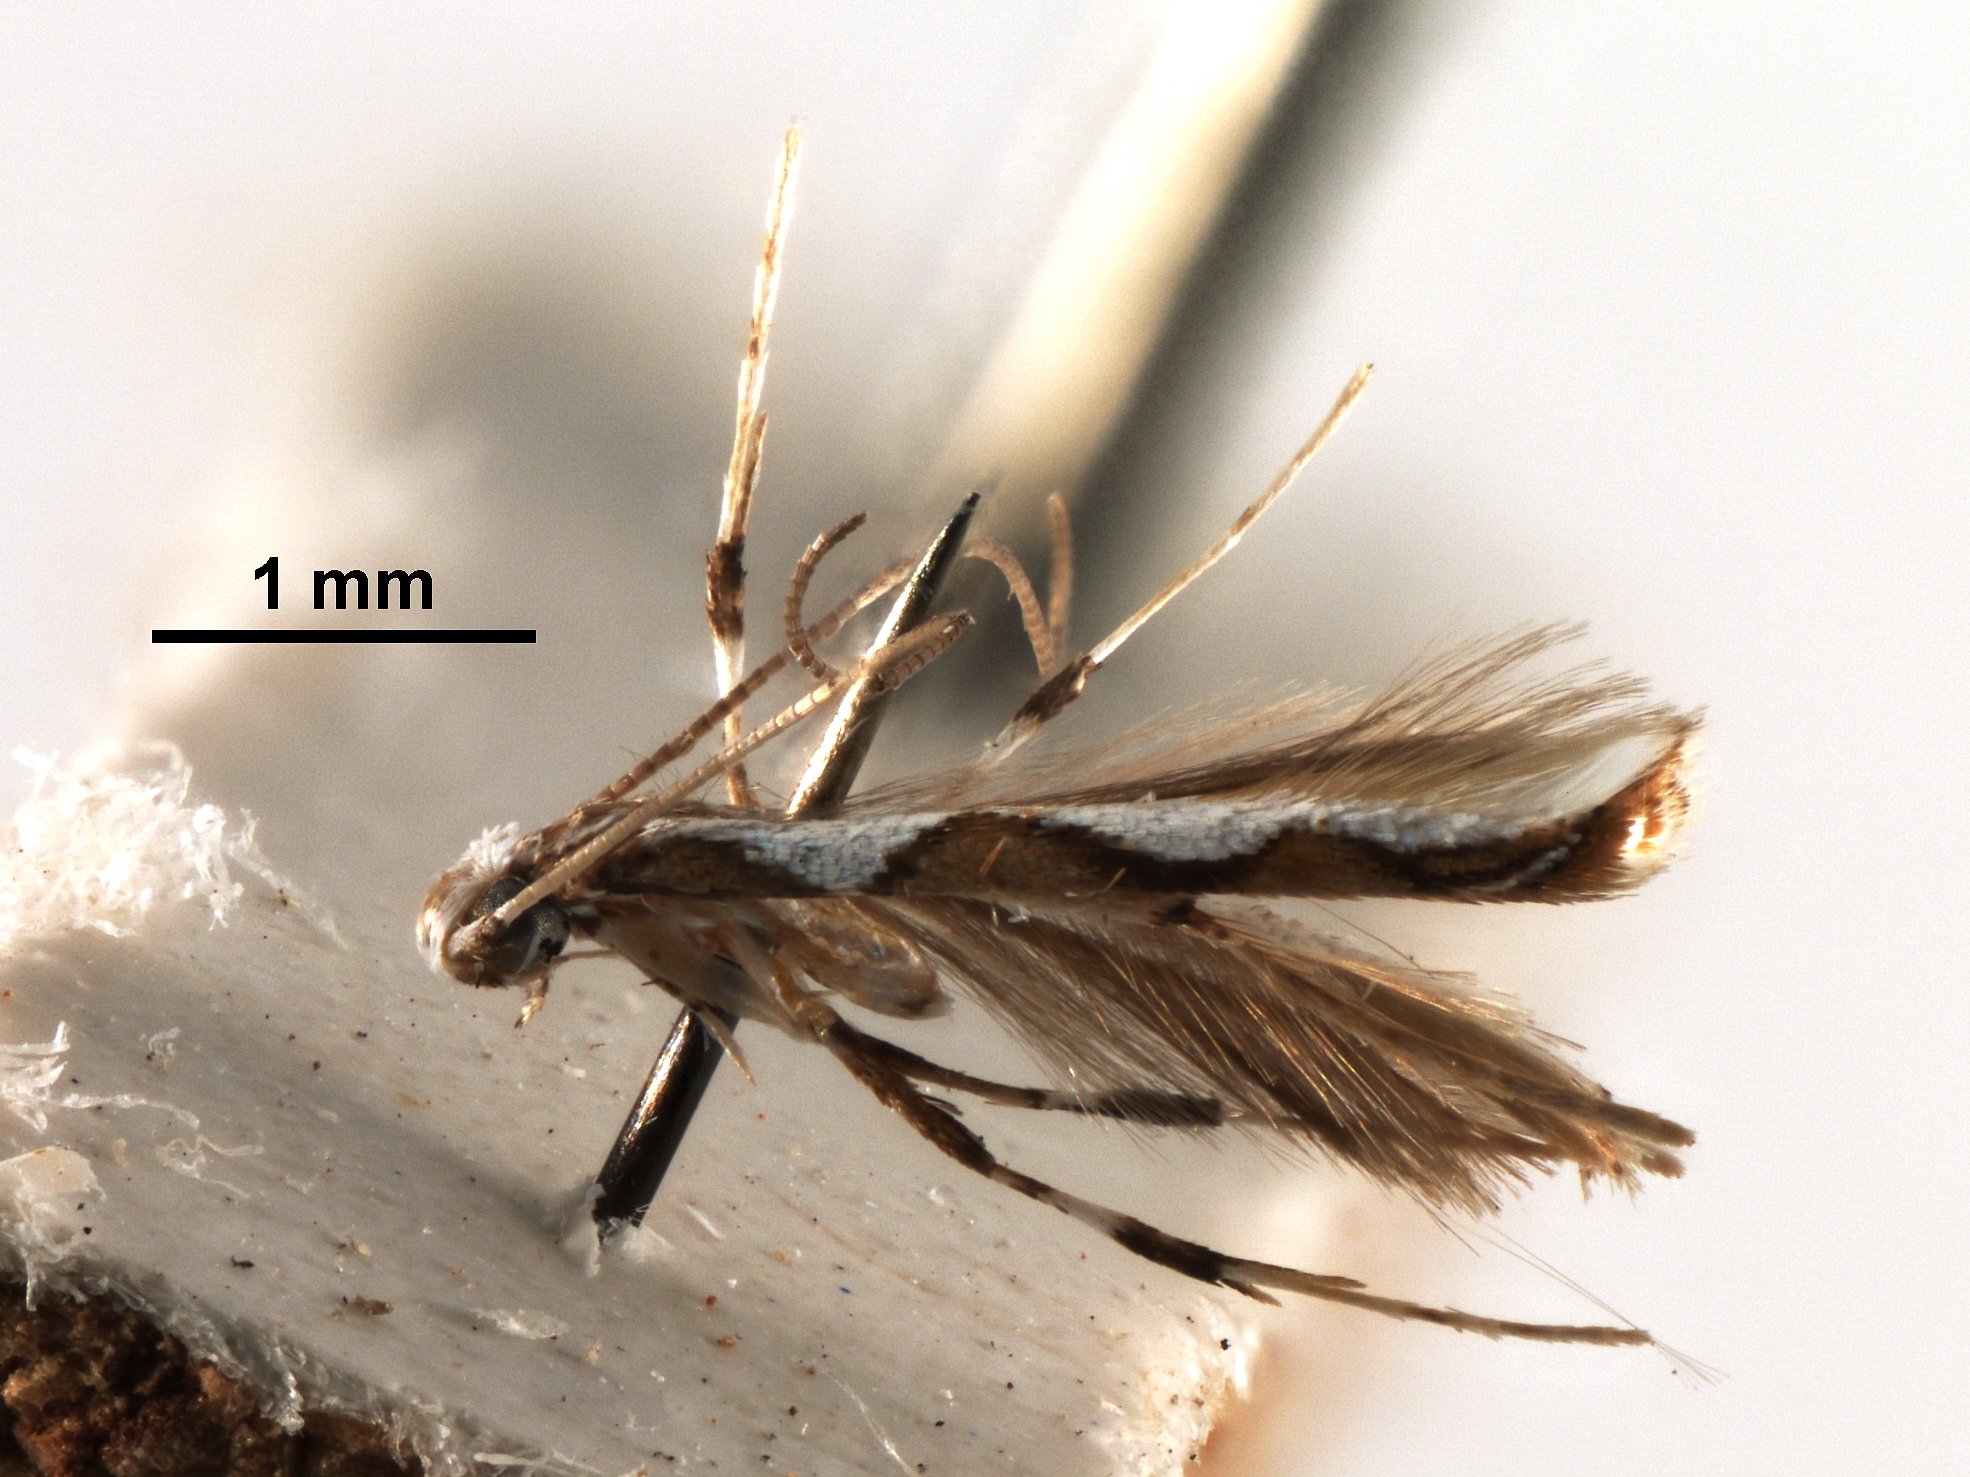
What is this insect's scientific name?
Acrocercops cordiella
